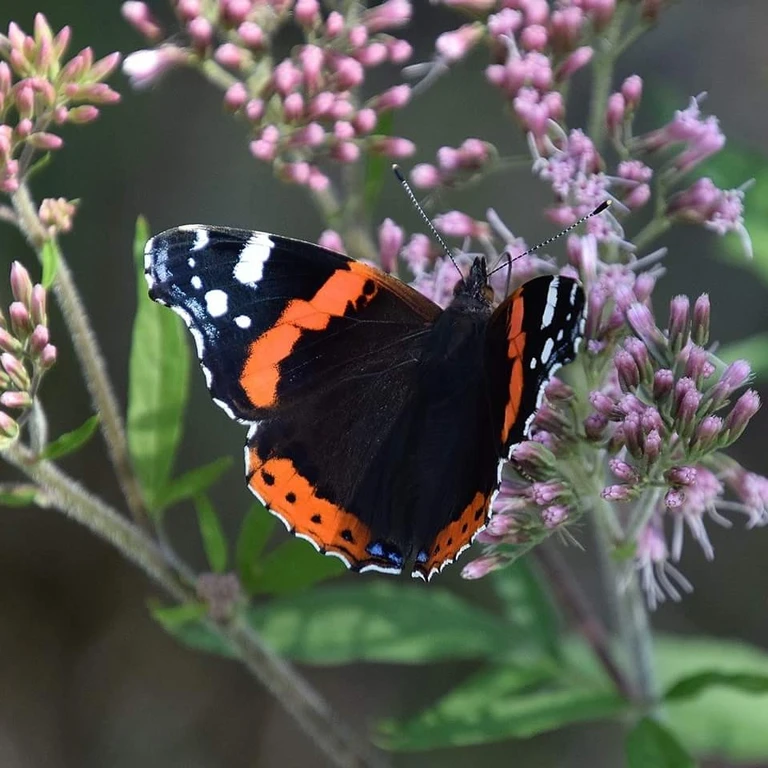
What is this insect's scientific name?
Vanessa atalanta
